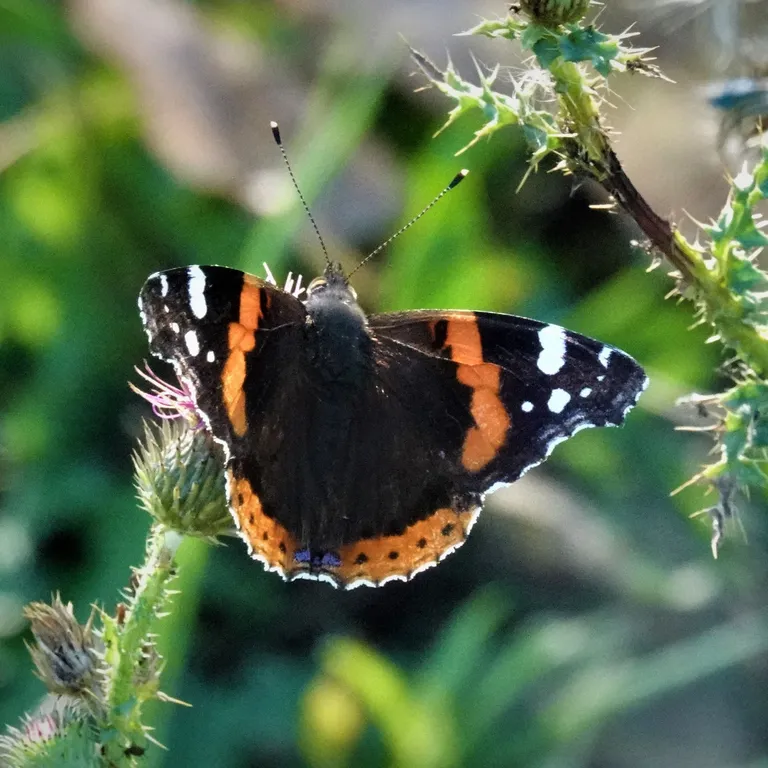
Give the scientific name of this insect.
Vanessa atalanta
